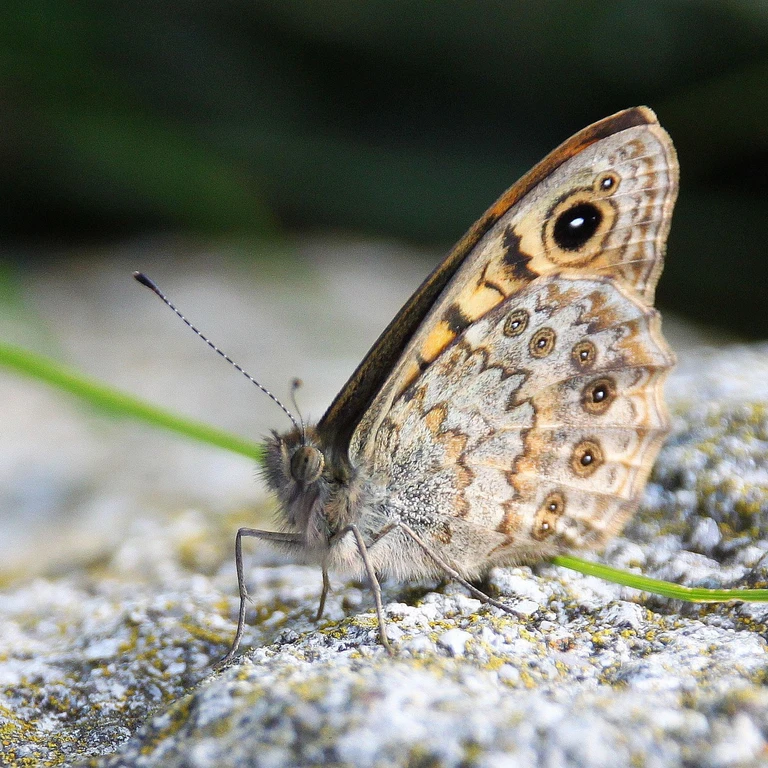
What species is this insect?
Lasiommata megera (also Pararge megera)
